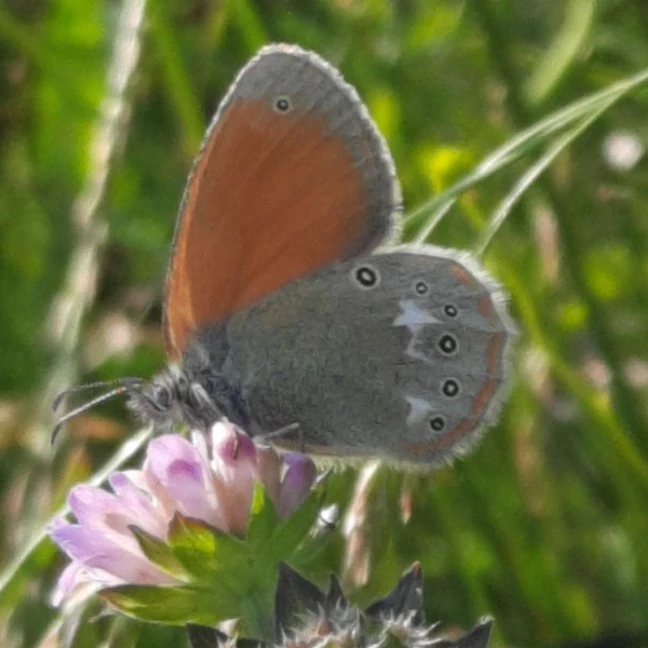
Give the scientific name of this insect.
Coenonympha glycerion (also Coenonympha iphis)
